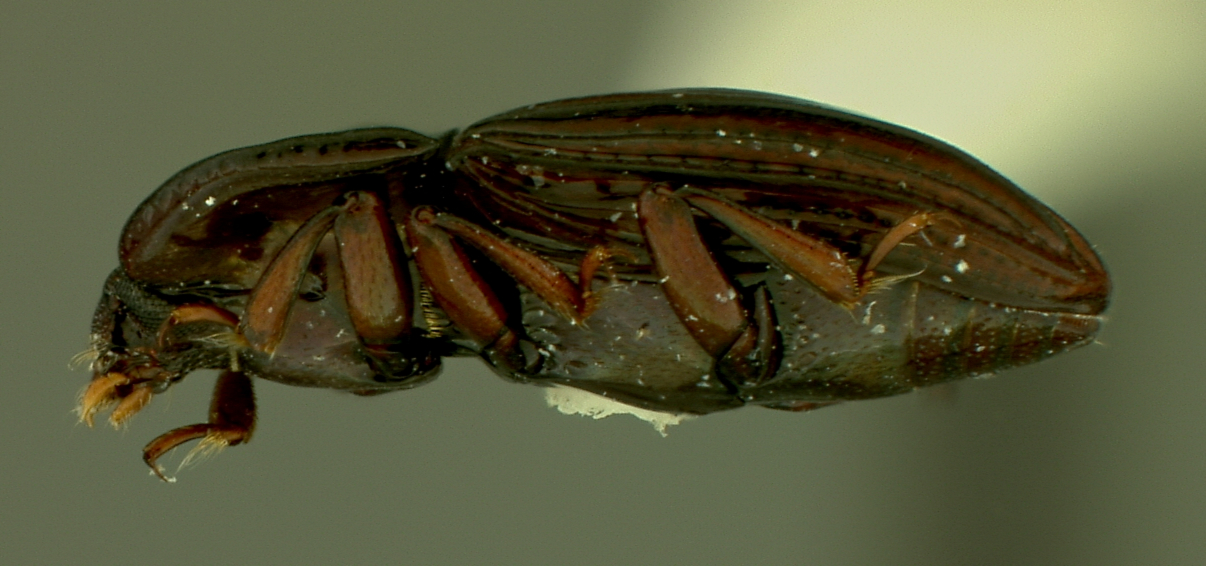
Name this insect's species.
Suakokoia striata
